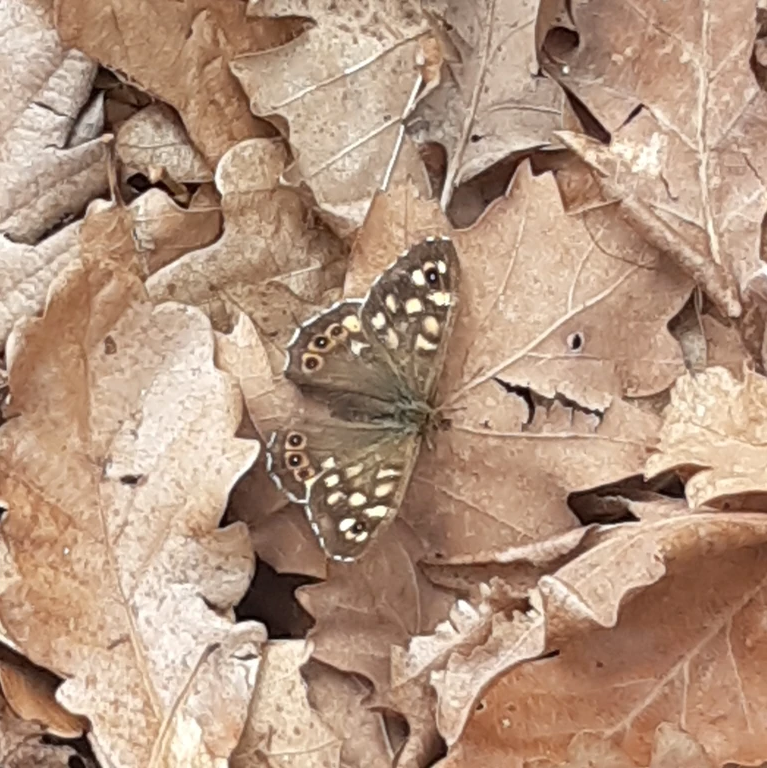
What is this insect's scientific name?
Pararge aegeria
